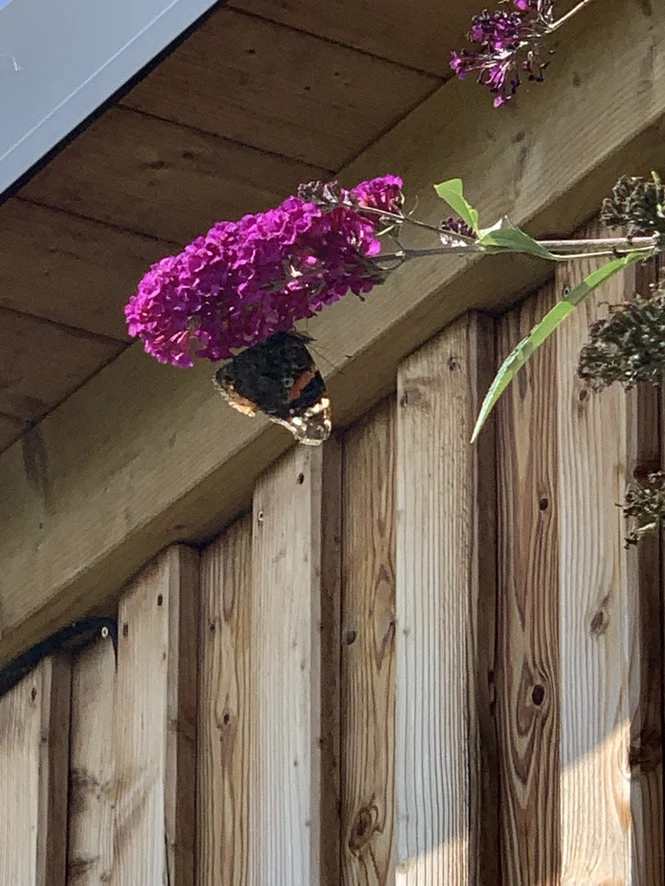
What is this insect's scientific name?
Vanessa atalanta
